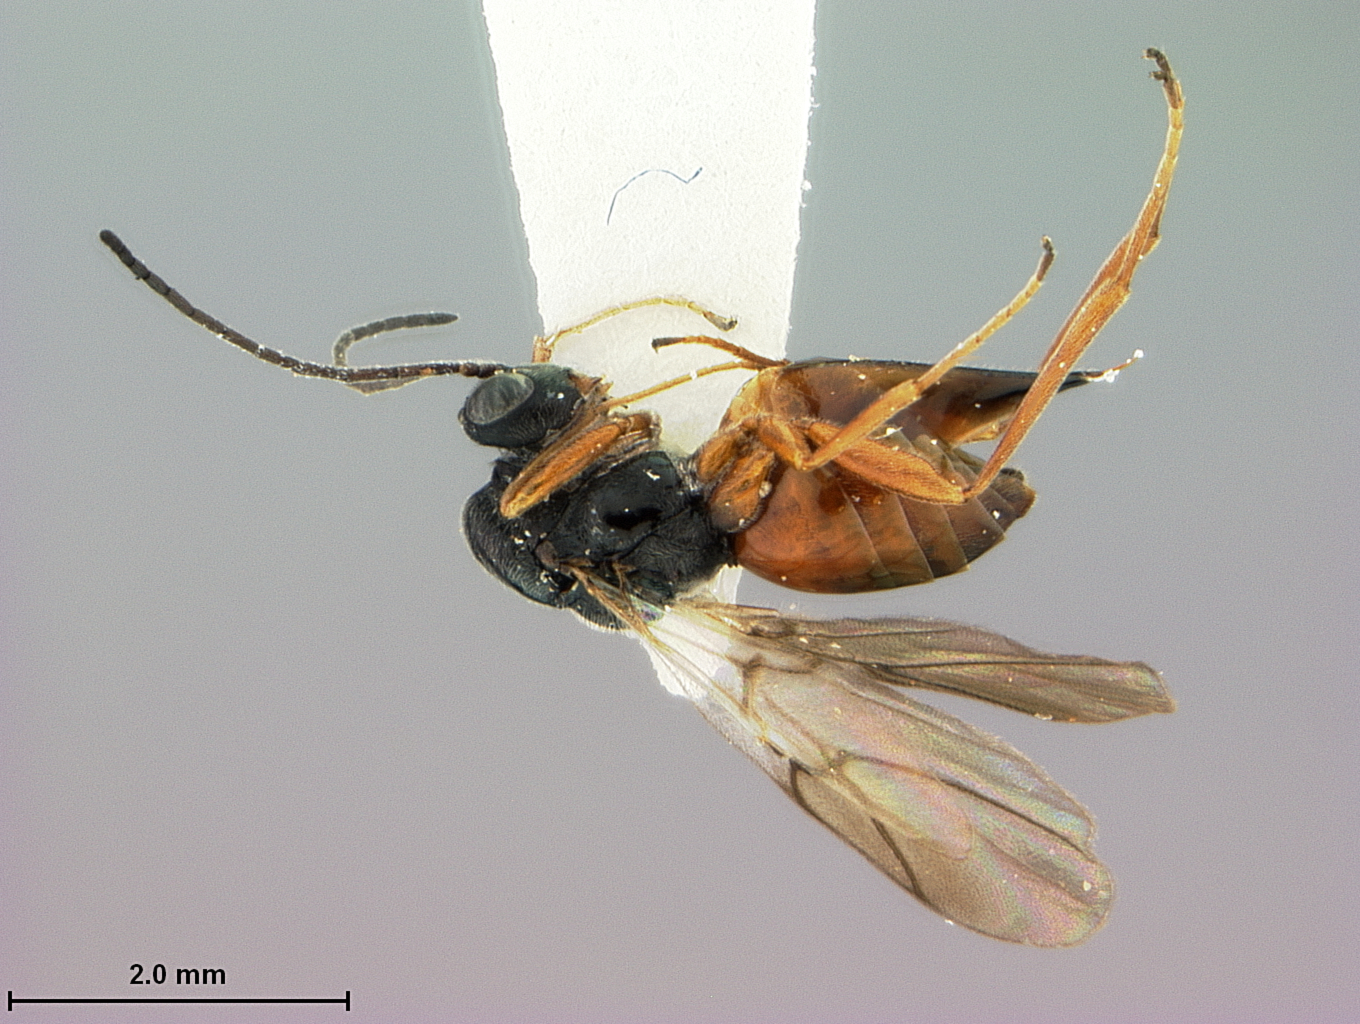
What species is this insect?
Diplolepis inconspicuis
